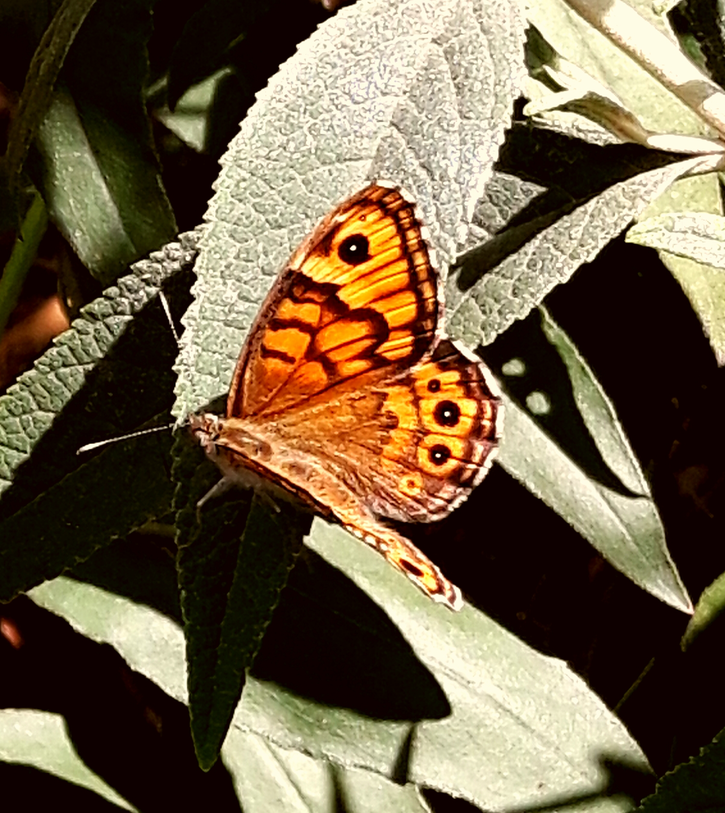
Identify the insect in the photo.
Lasiommata megera (also Pararge megera)
